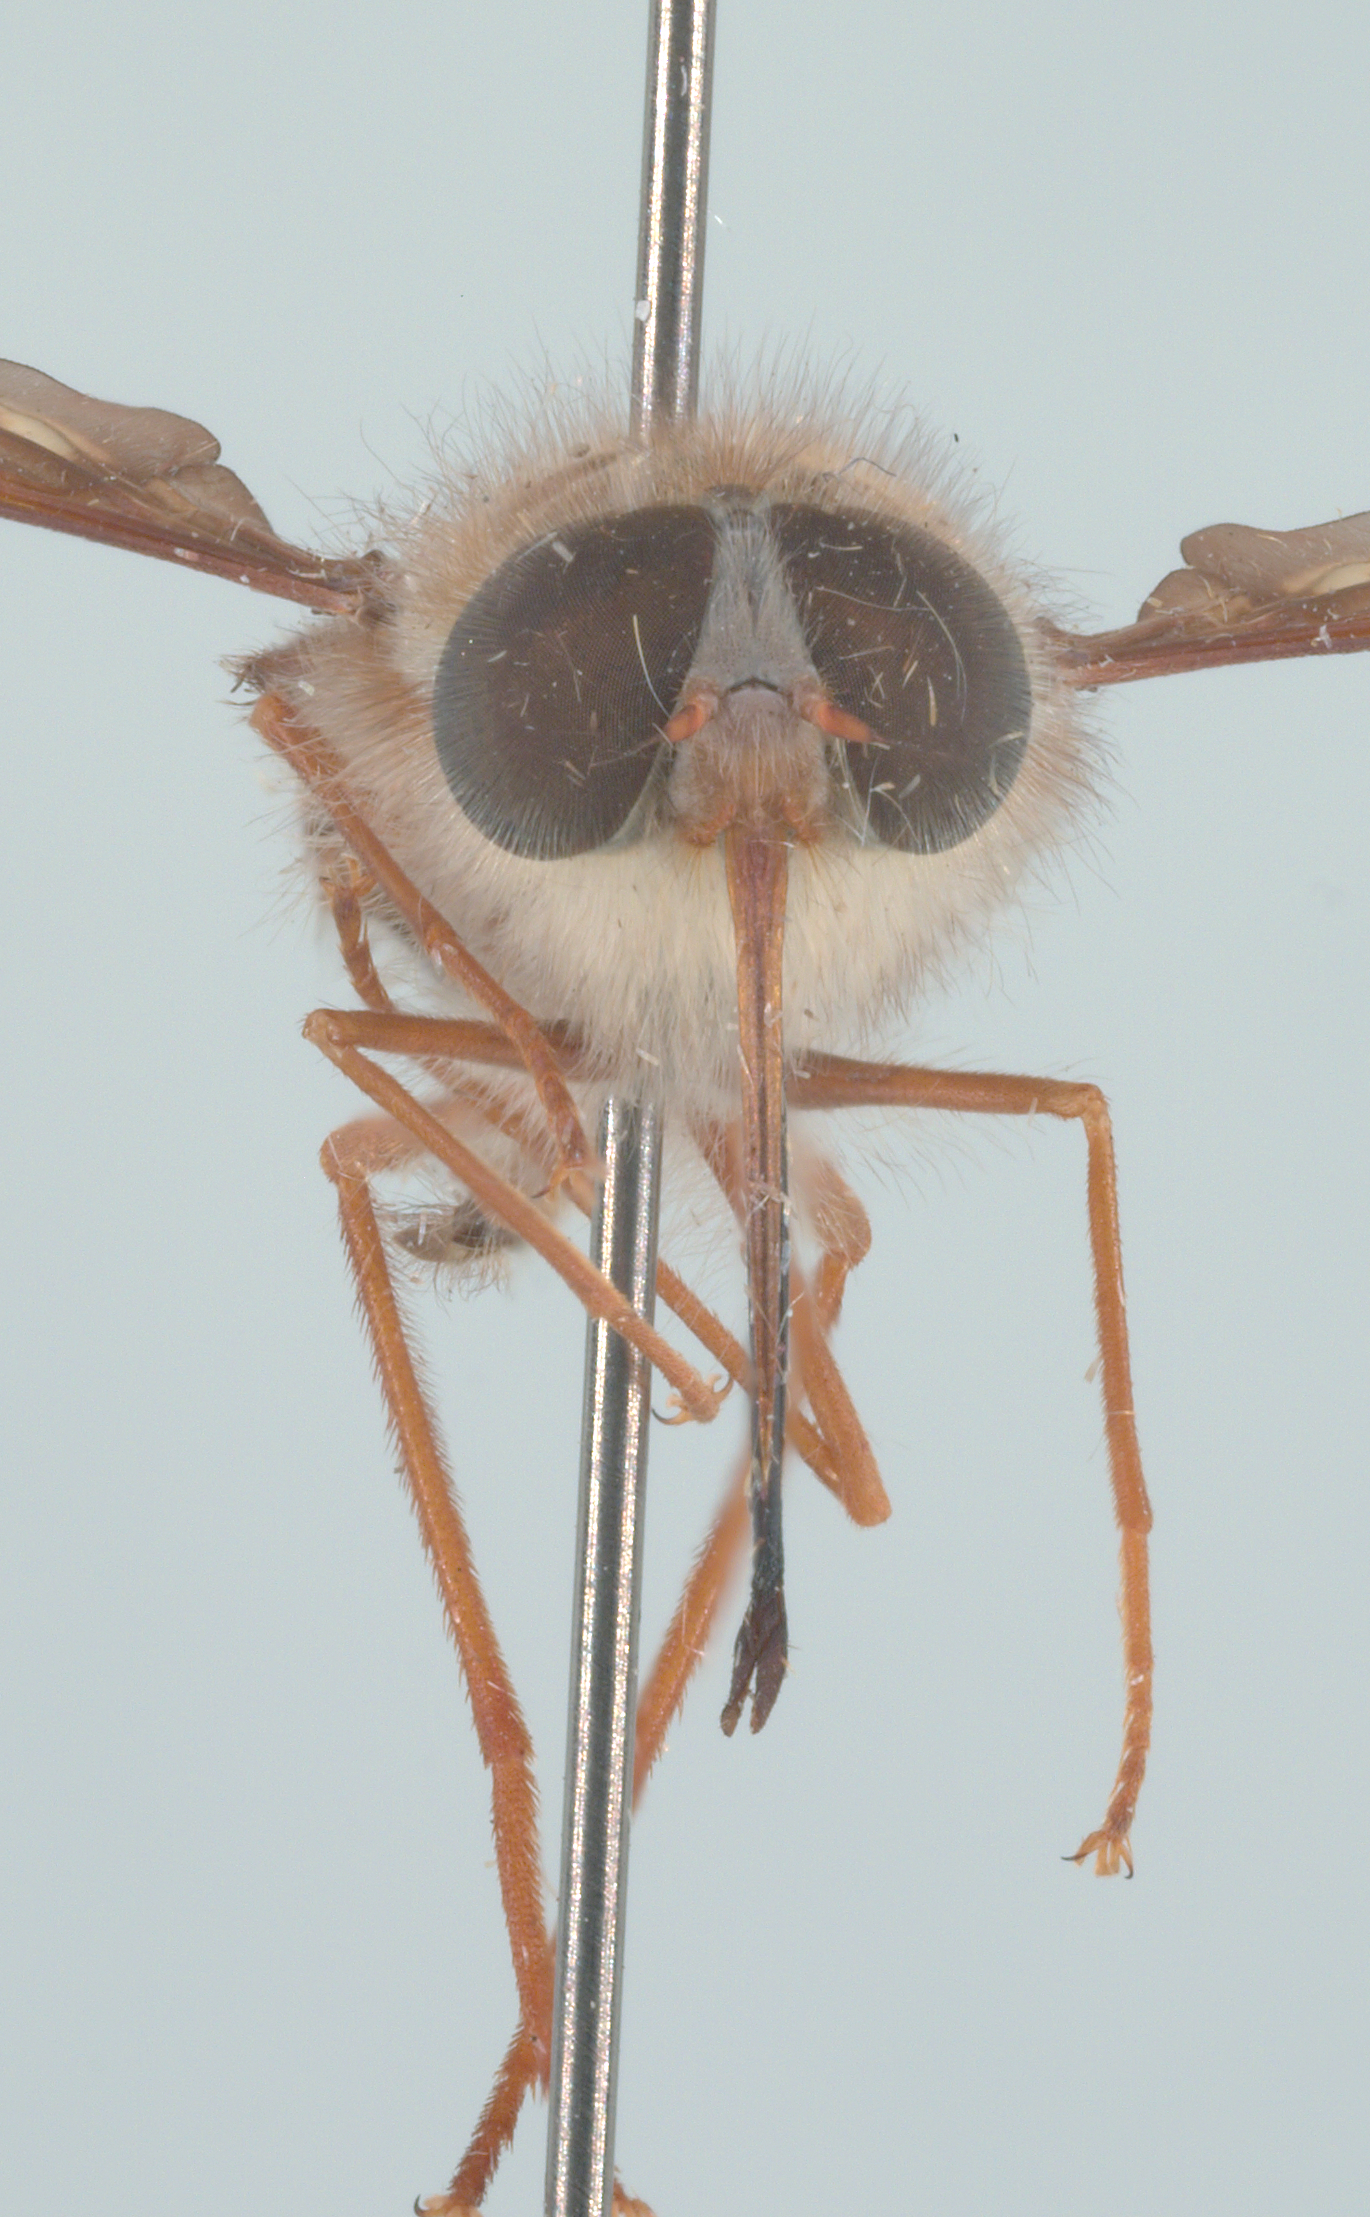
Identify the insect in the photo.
Hirmoneura nubipennis (also Trichophthalma nubipennis)
